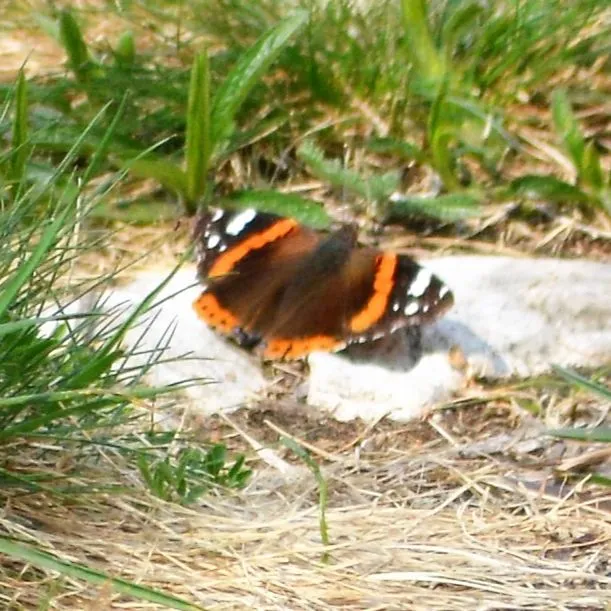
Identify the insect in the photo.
Vanessa atalanta
